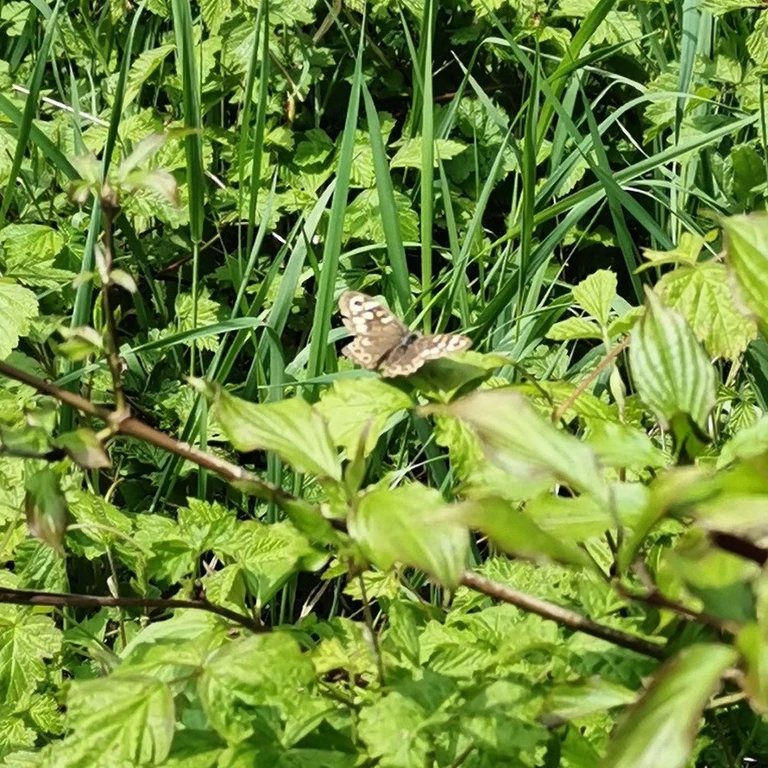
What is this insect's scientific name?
Pararge aegeria
